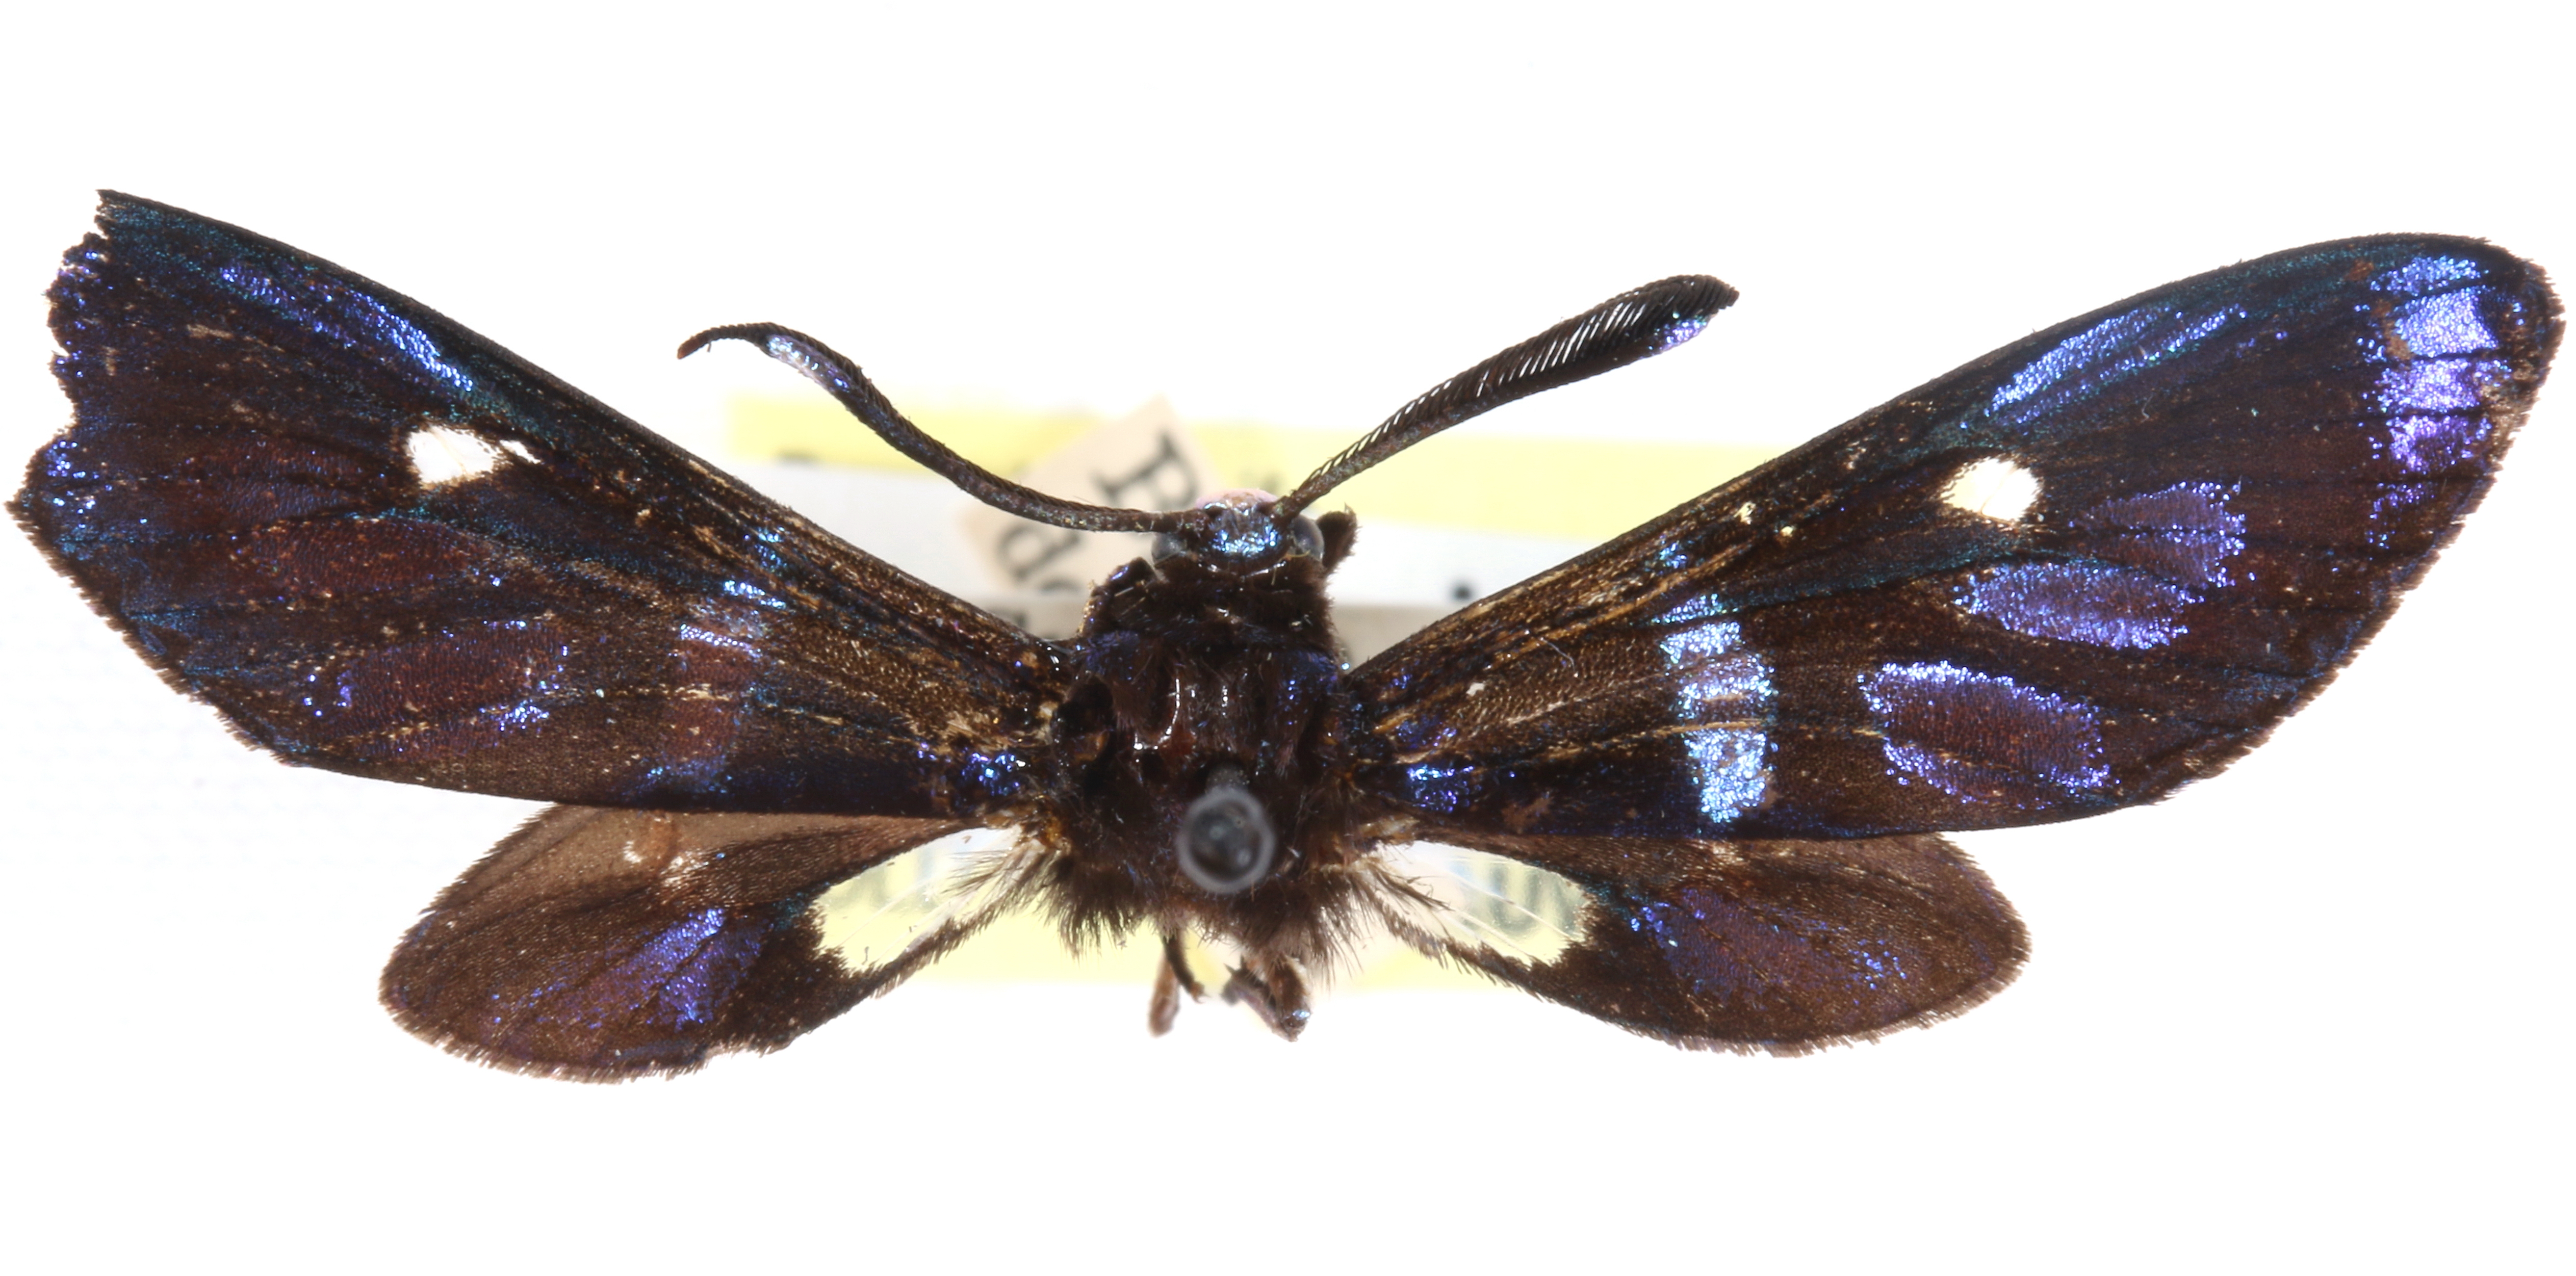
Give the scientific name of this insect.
Callizygaena unipuncta
